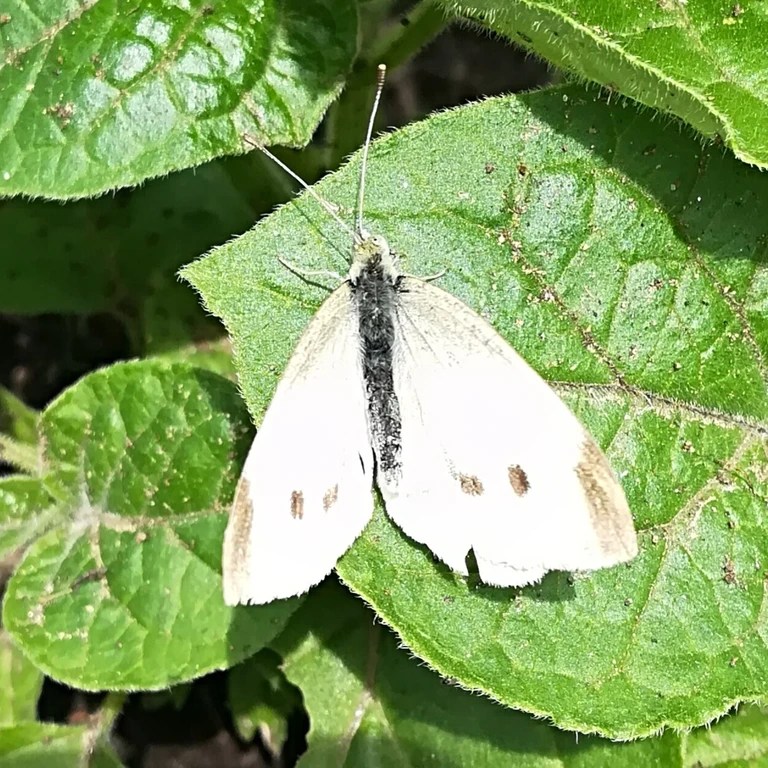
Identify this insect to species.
Pieris brassicae
